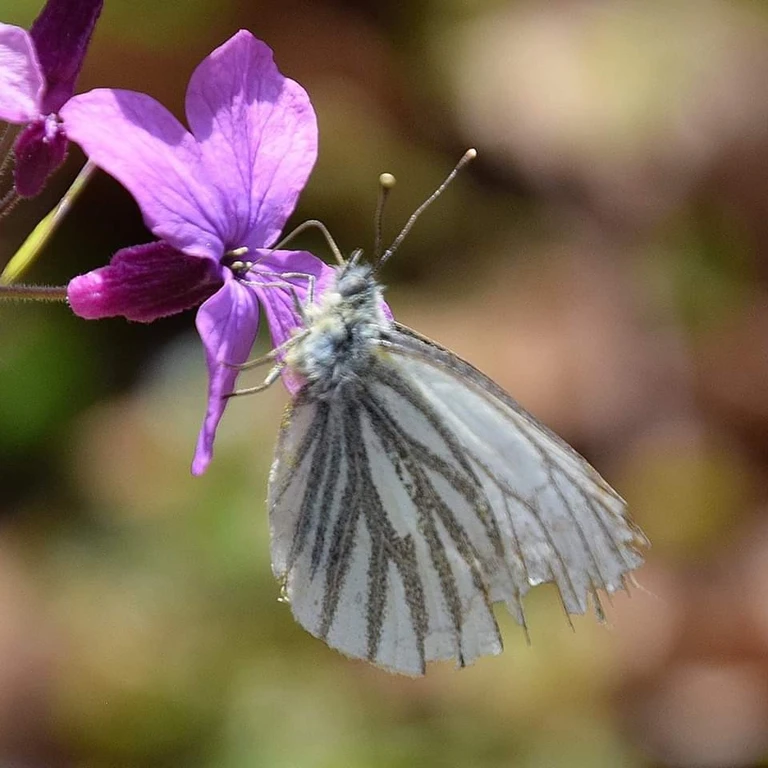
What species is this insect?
Pieris napi
